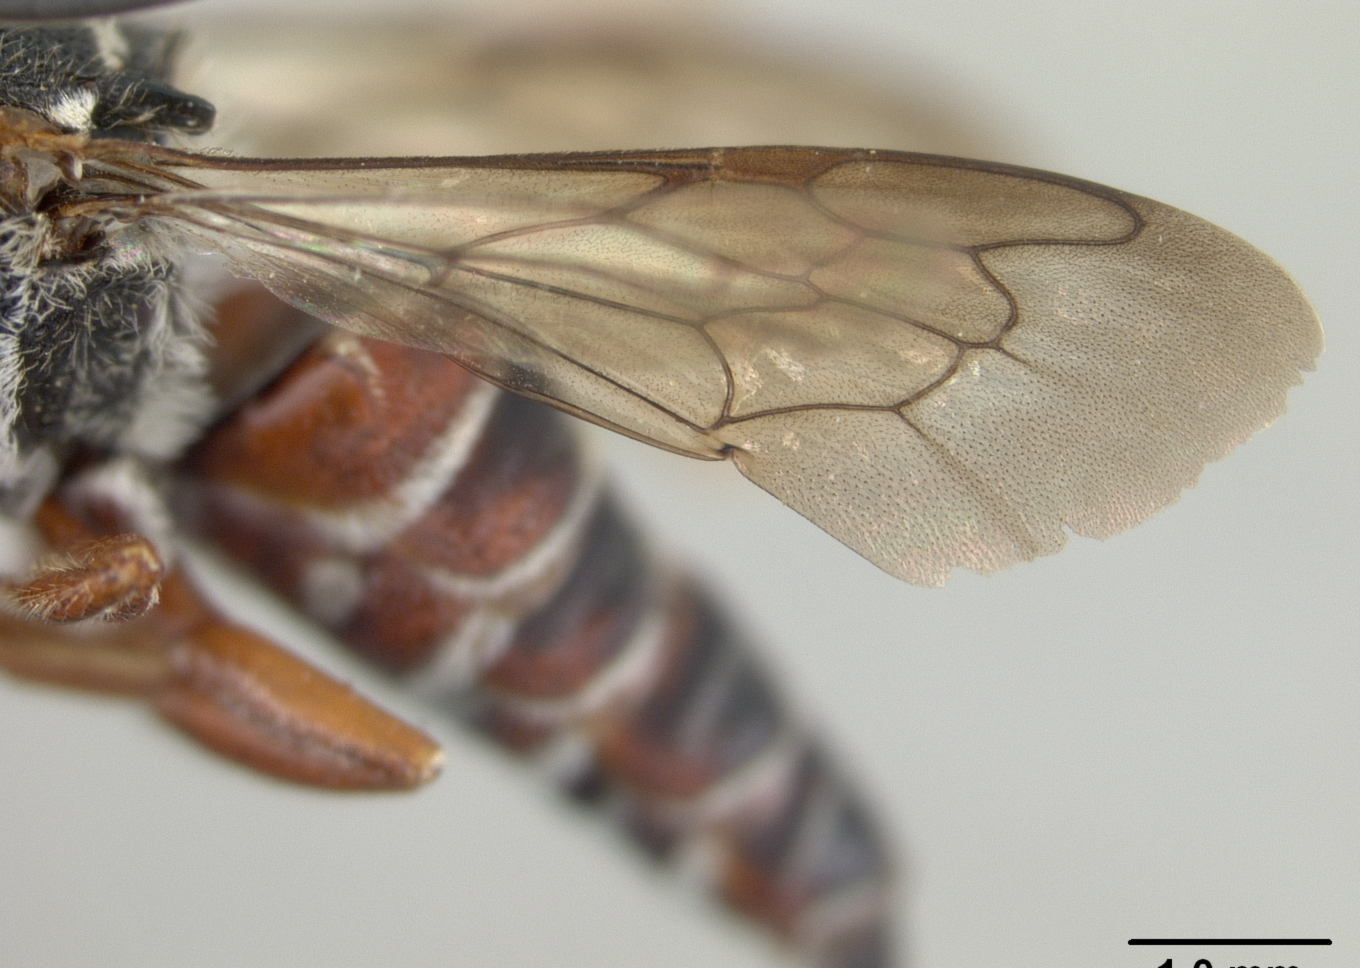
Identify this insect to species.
Coelioxys adani
